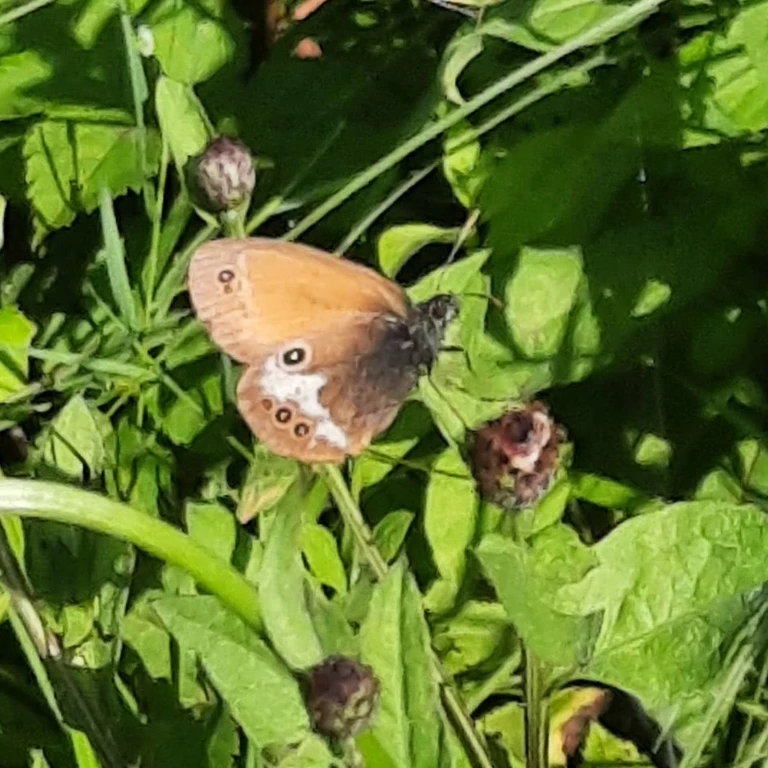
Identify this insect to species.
Coenonympha arcania
